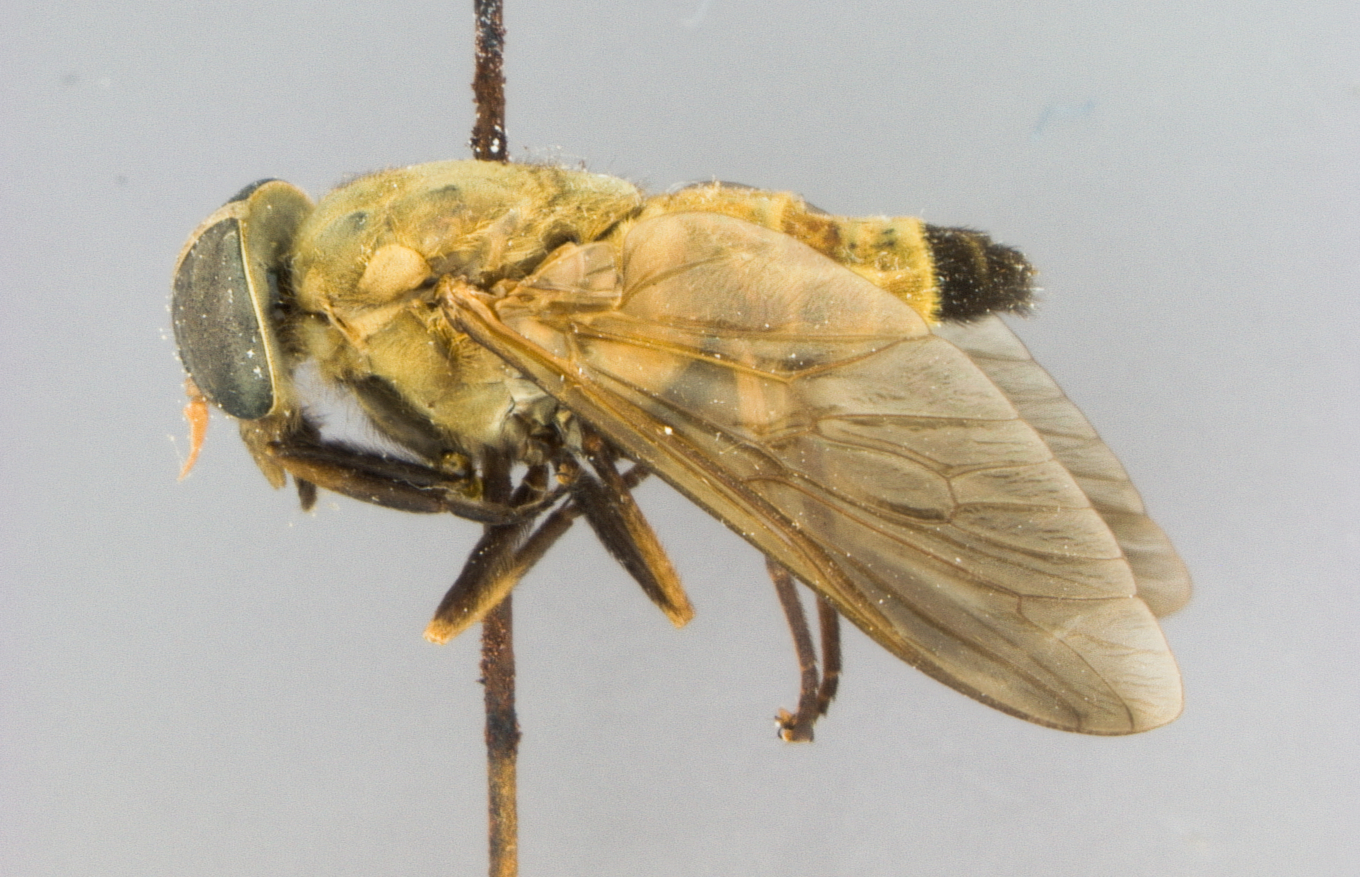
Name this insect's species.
Tabanus thurmani
